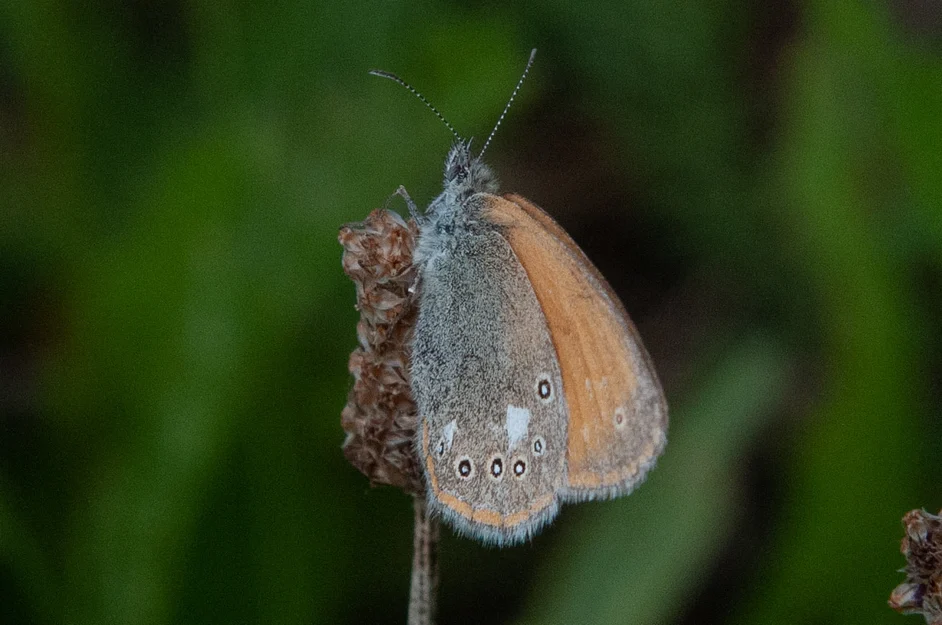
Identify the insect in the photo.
Coenonympha glycerion (also Coenonympha iphis)
